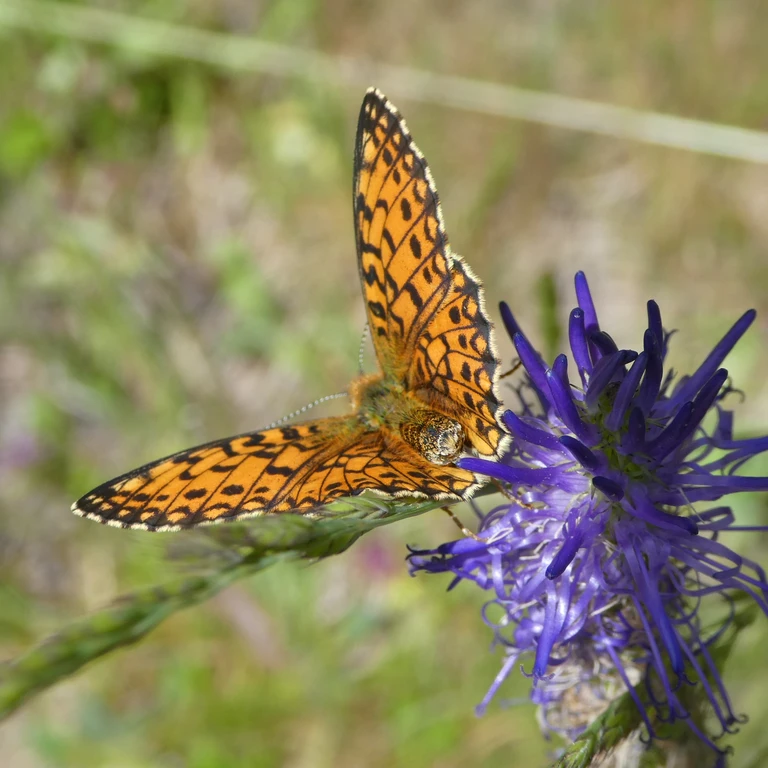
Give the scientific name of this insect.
Boloria selene
